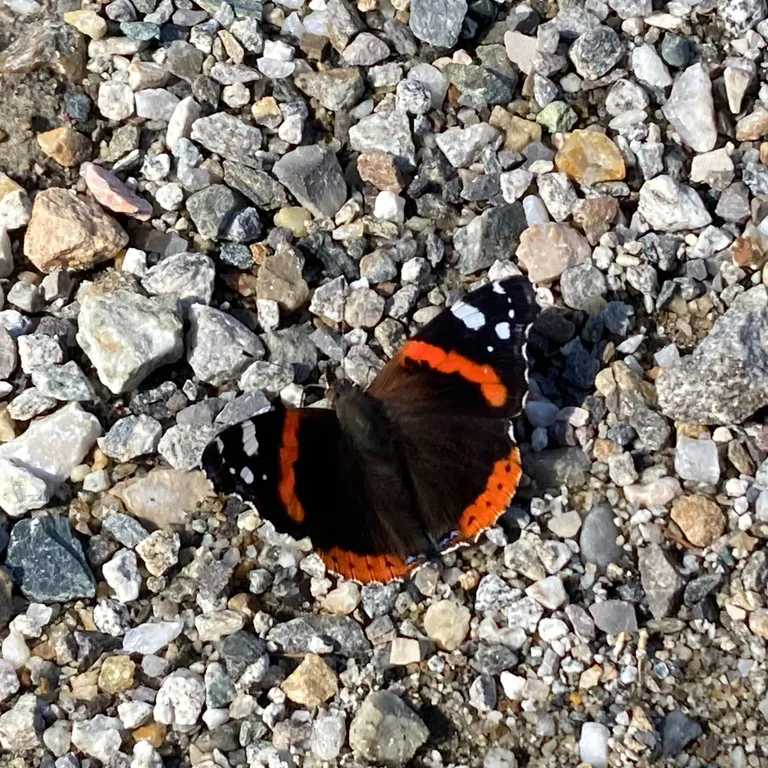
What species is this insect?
Vanessa atalanta
